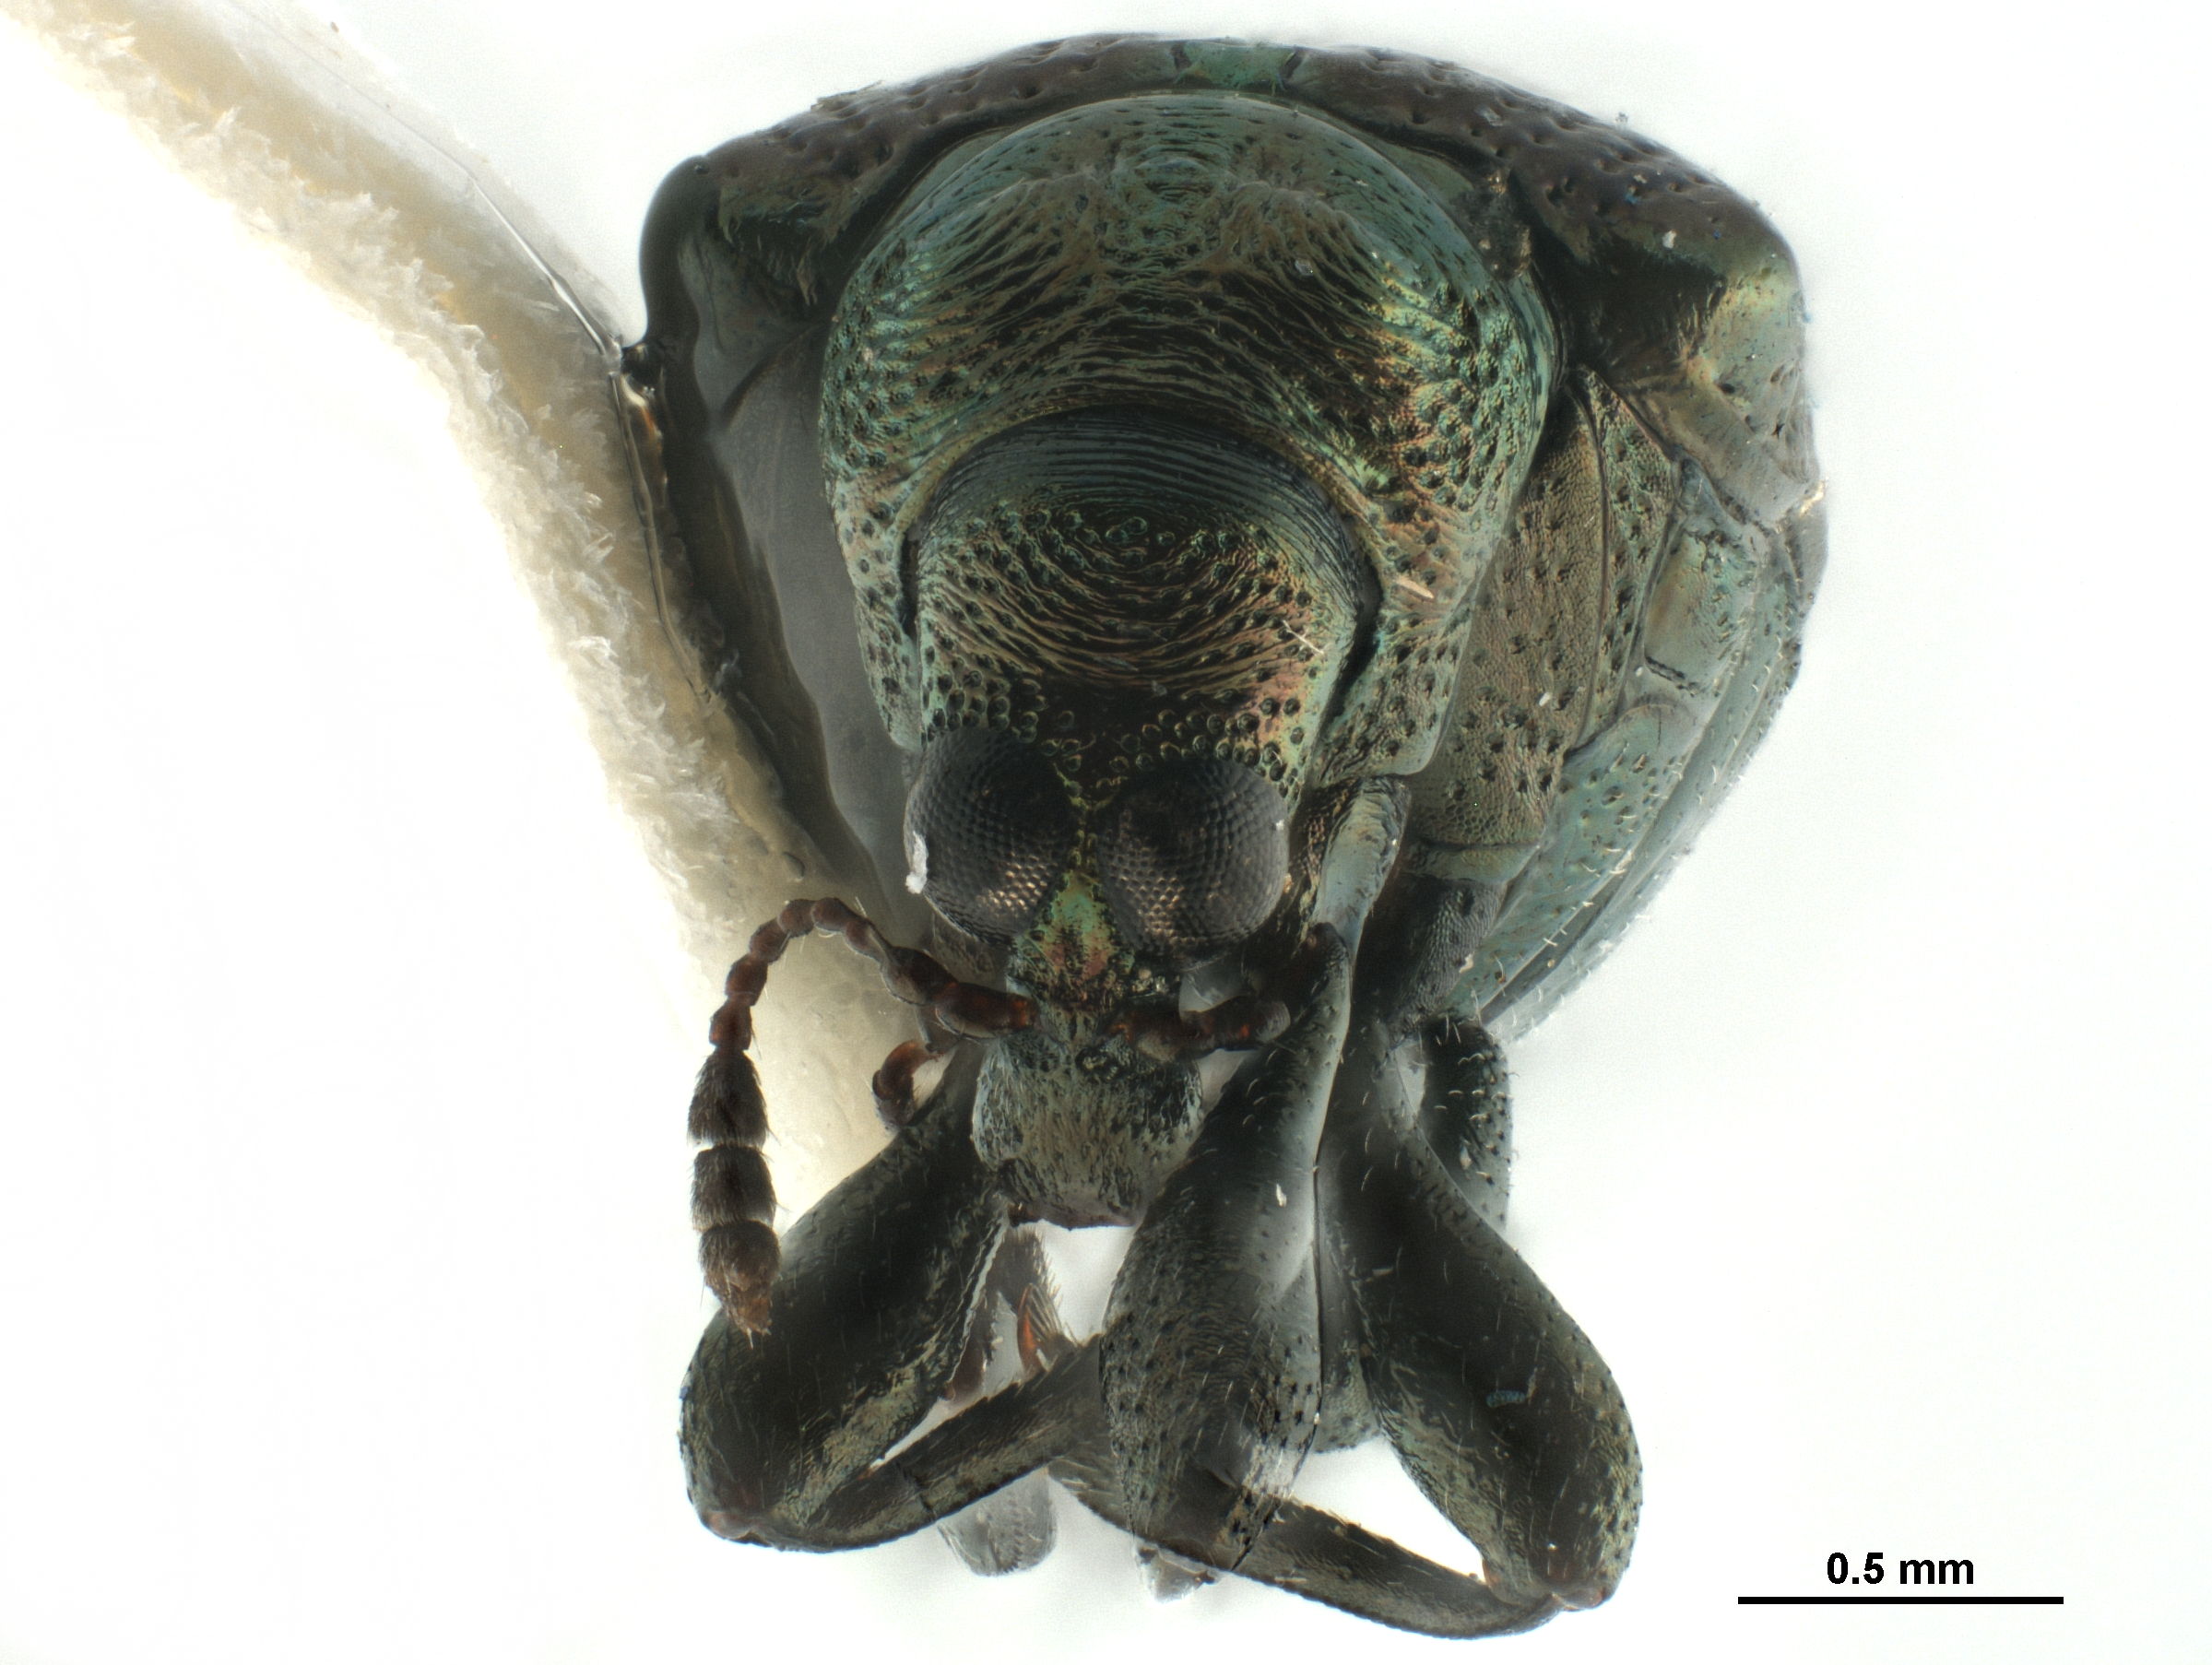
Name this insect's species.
Euops splendida
